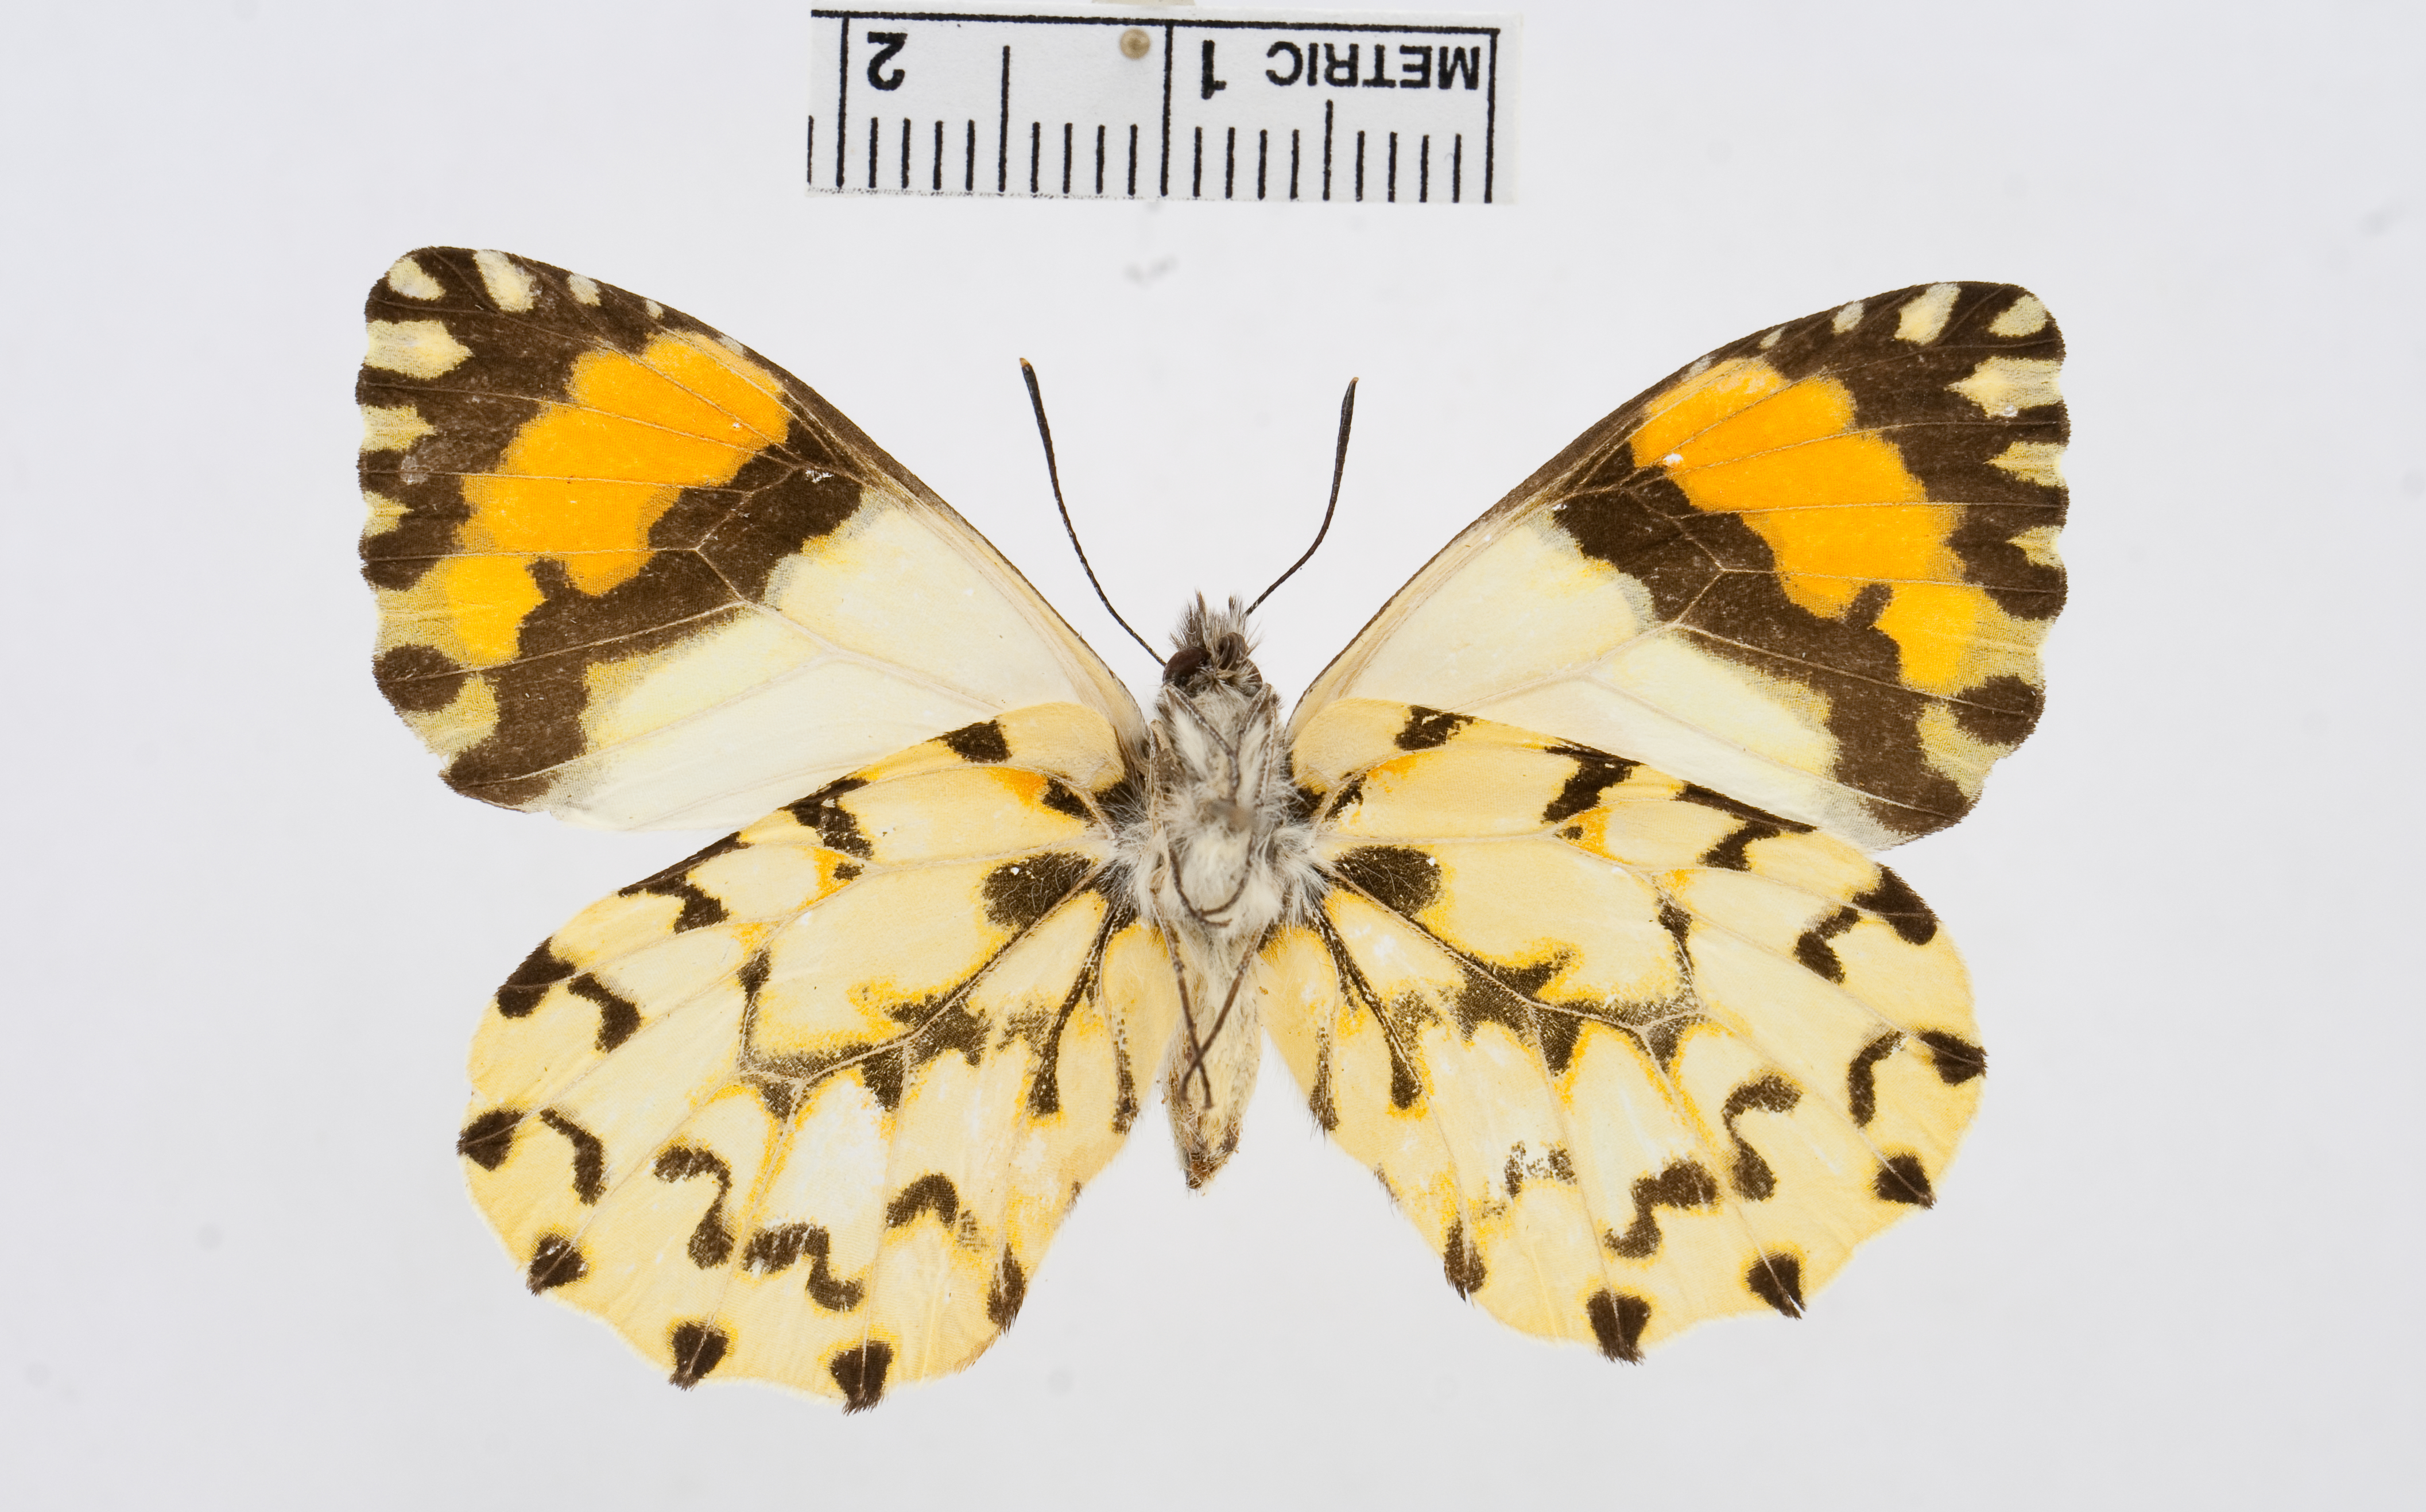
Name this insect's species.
Eroessa chilensis
